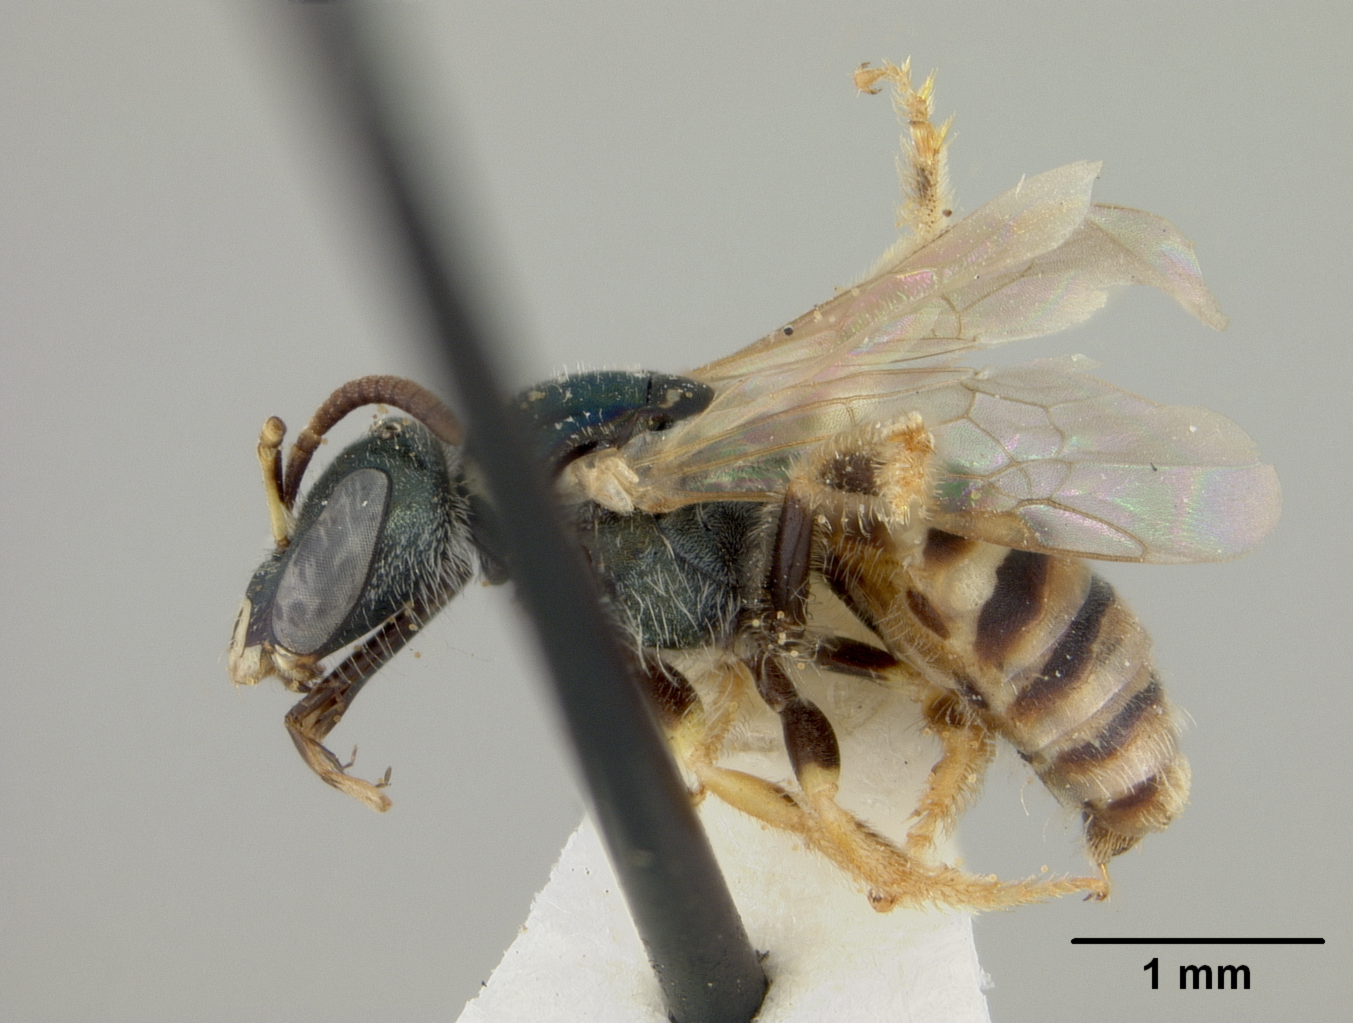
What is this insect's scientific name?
Nomioides senecionis
